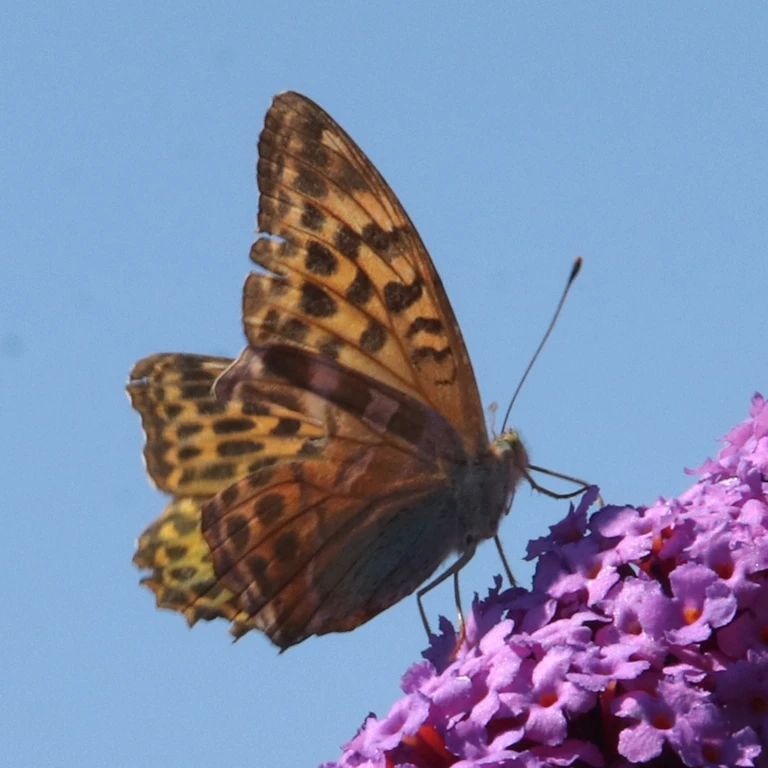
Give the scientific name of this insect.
Argynnis paphia
